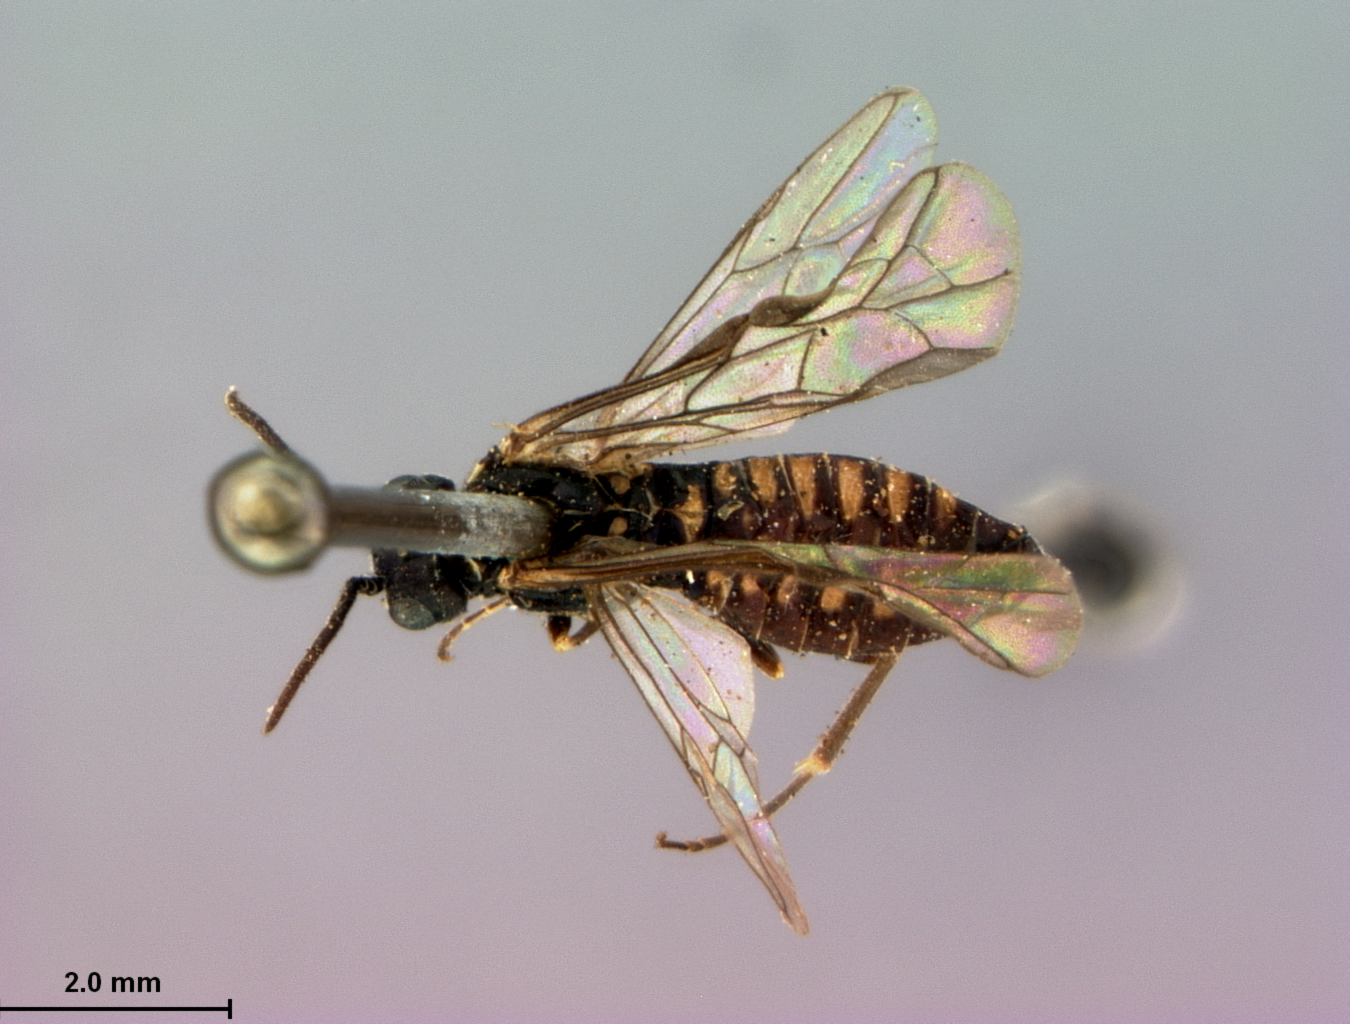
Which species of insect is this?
Empria melanostoma
